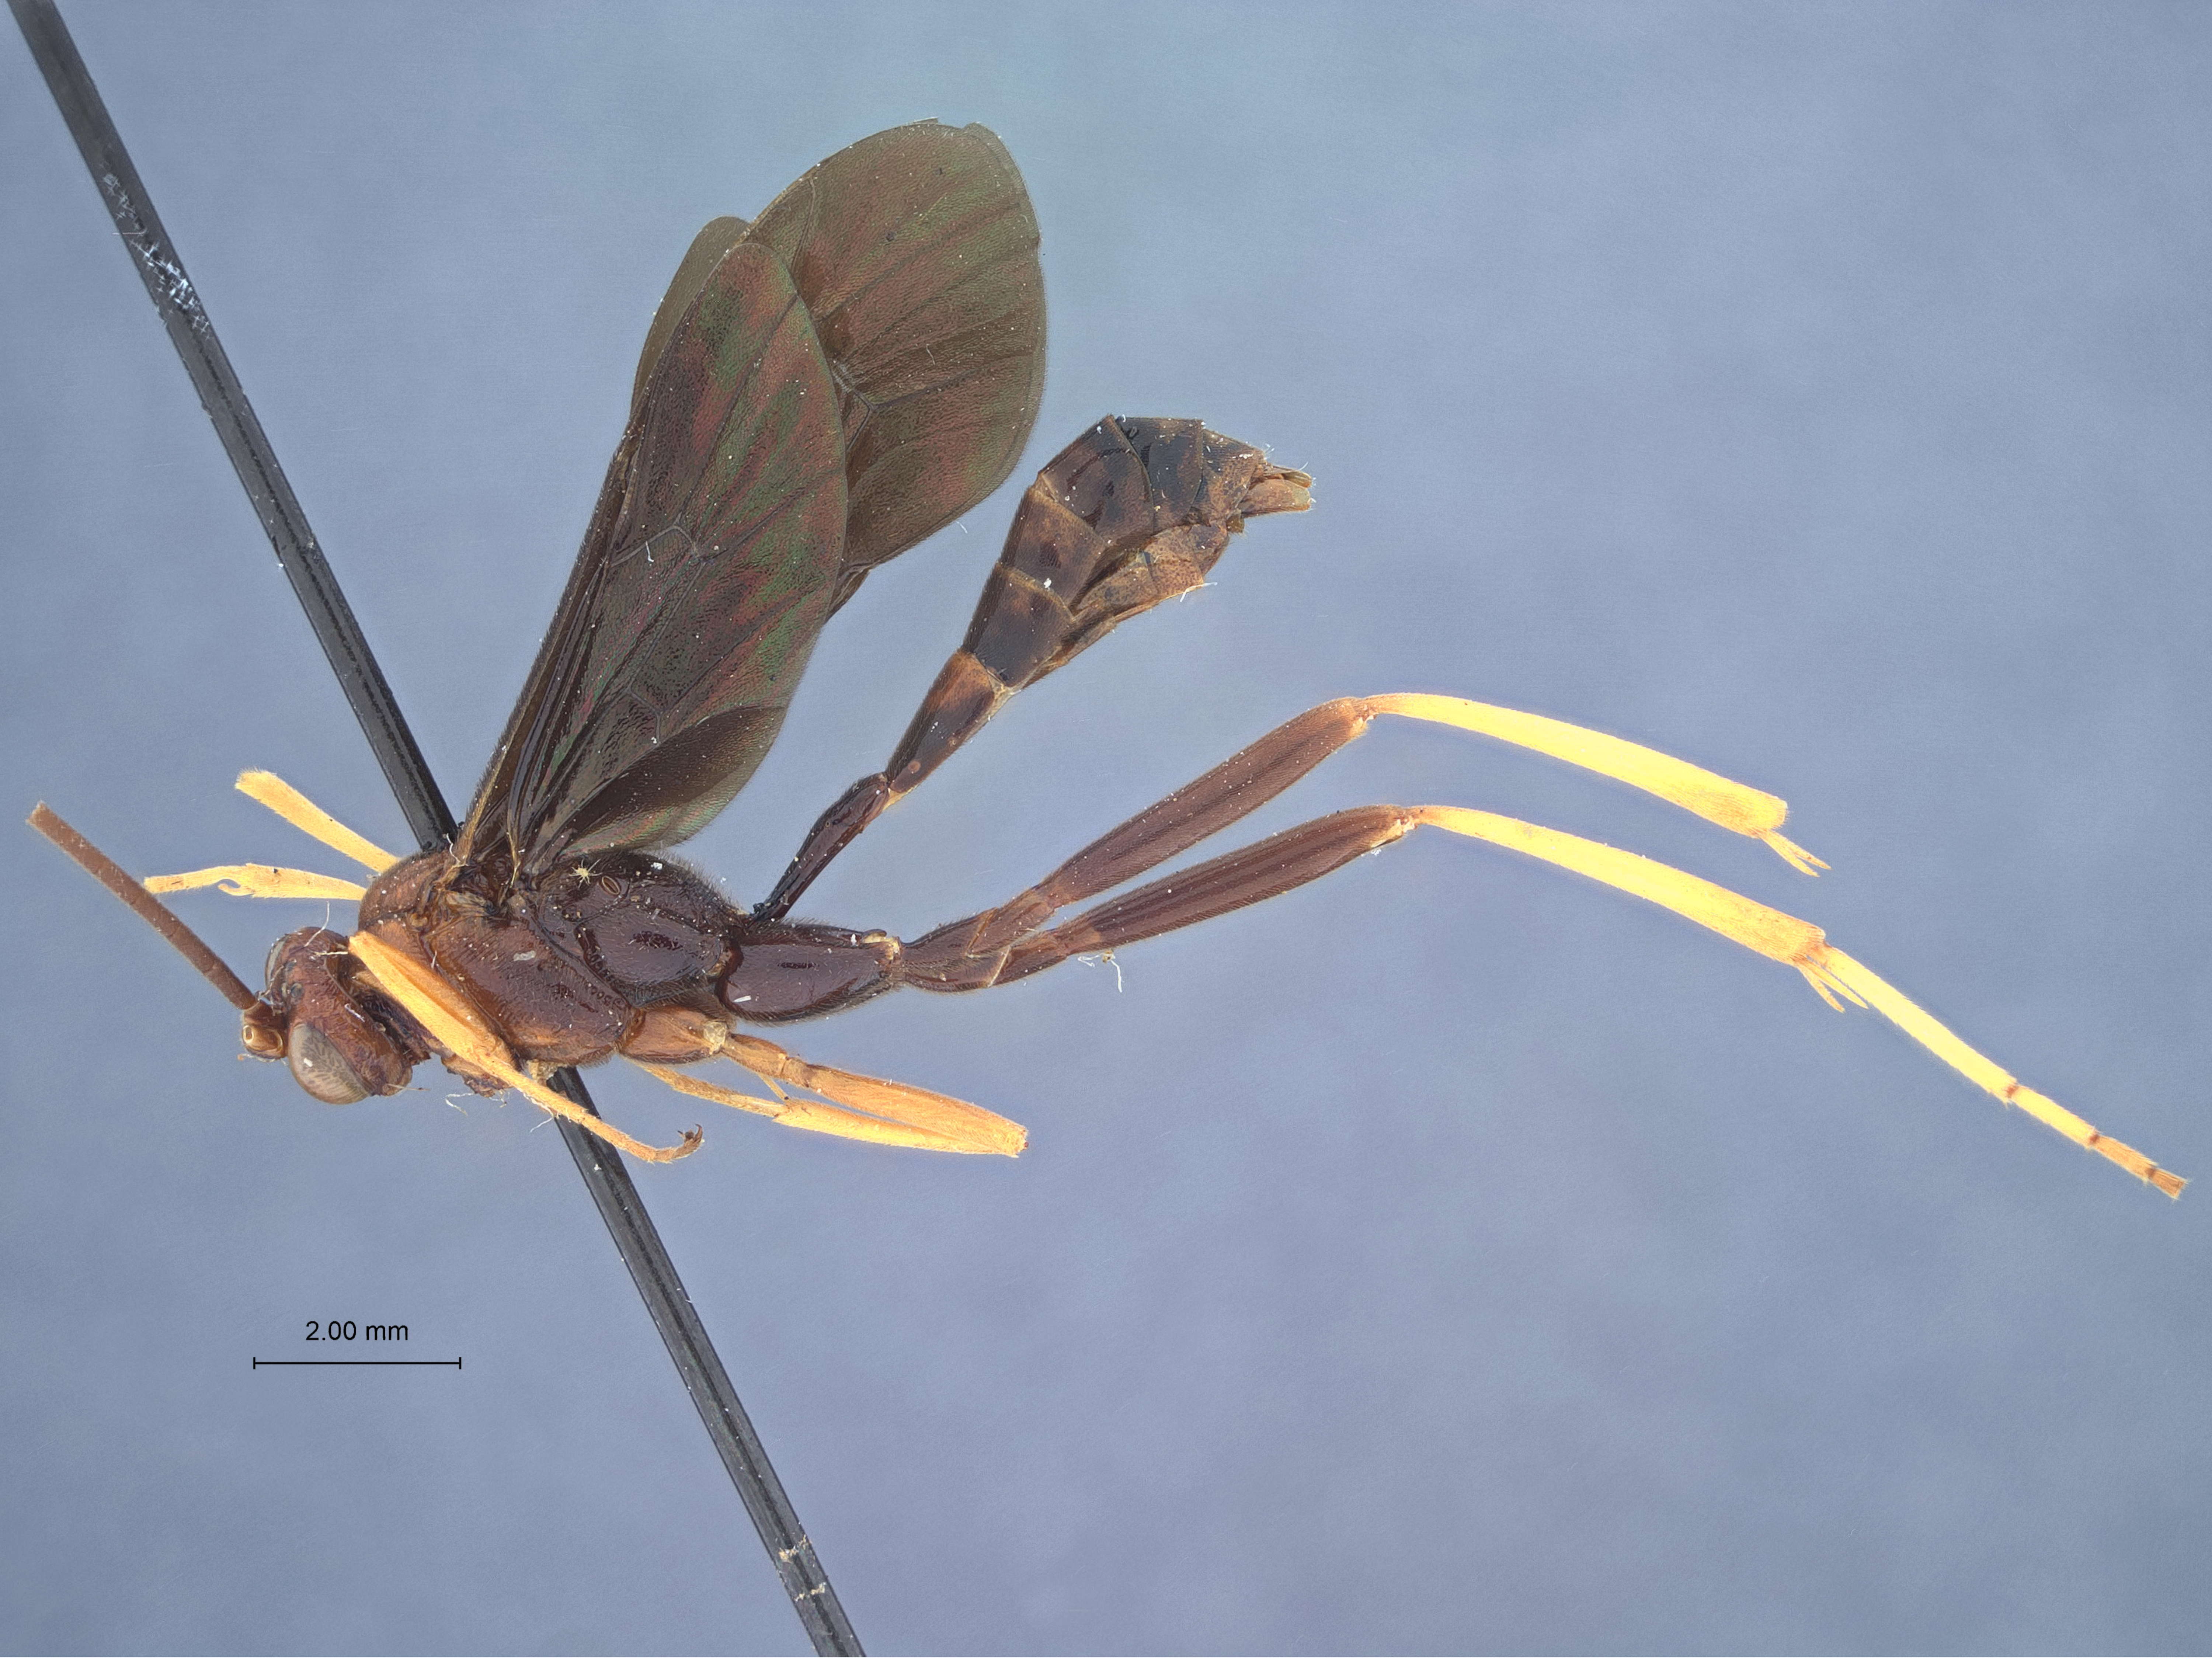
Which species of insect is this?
Joppidium brochum
